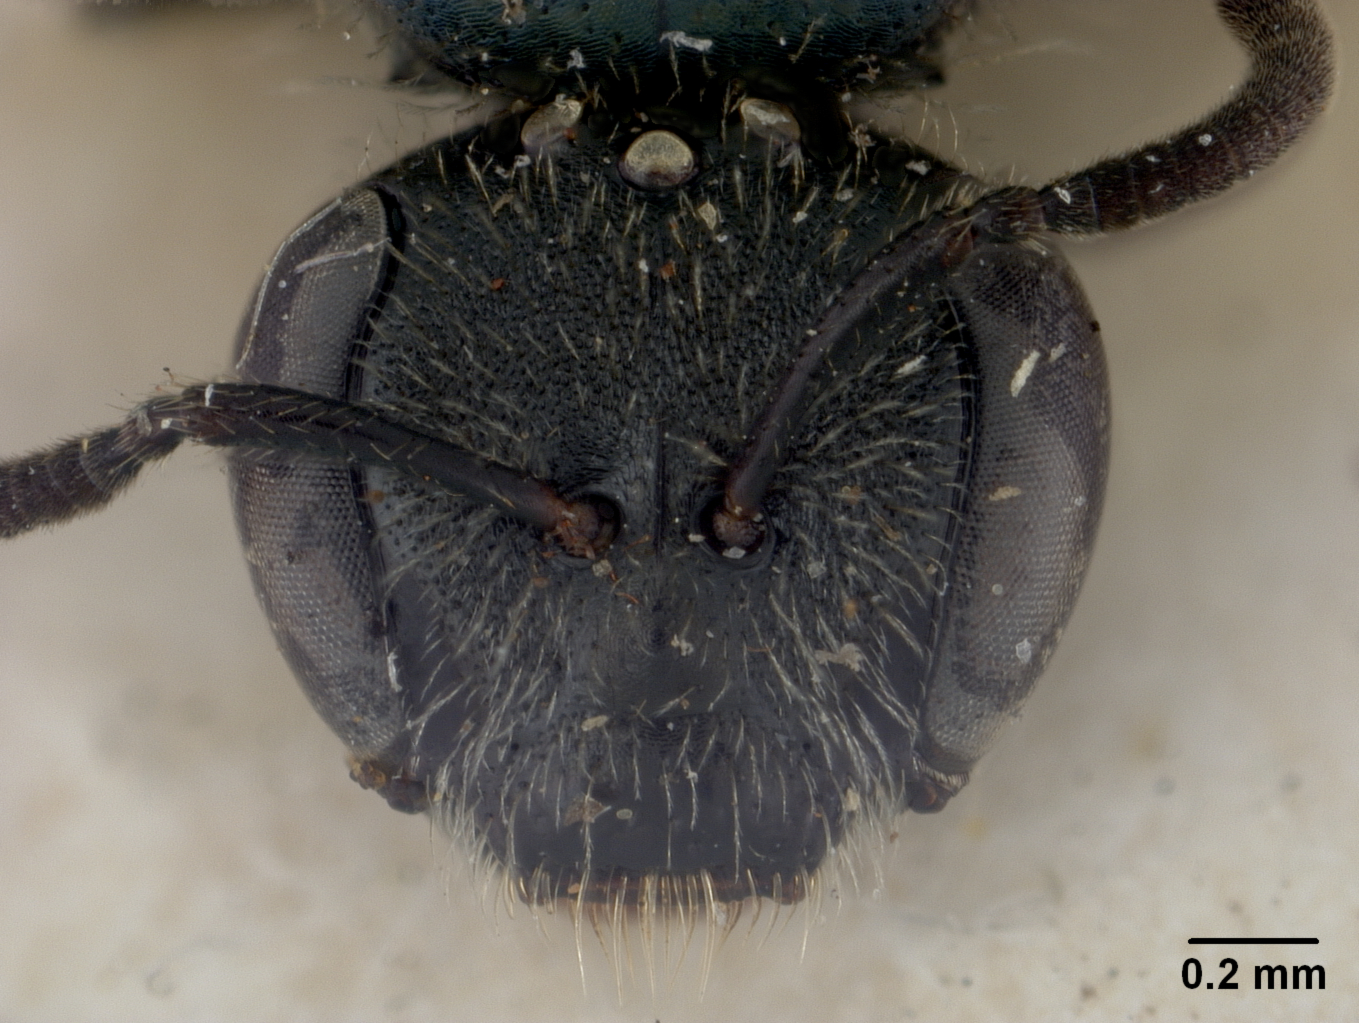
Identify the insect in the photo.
Halictus demissus
